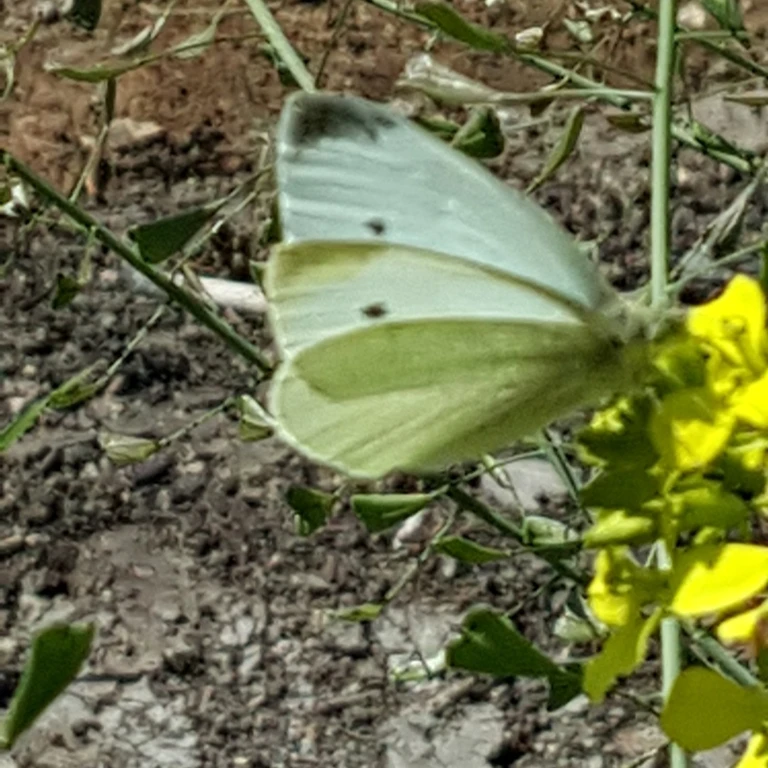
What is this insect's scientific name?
Pieris rapae
